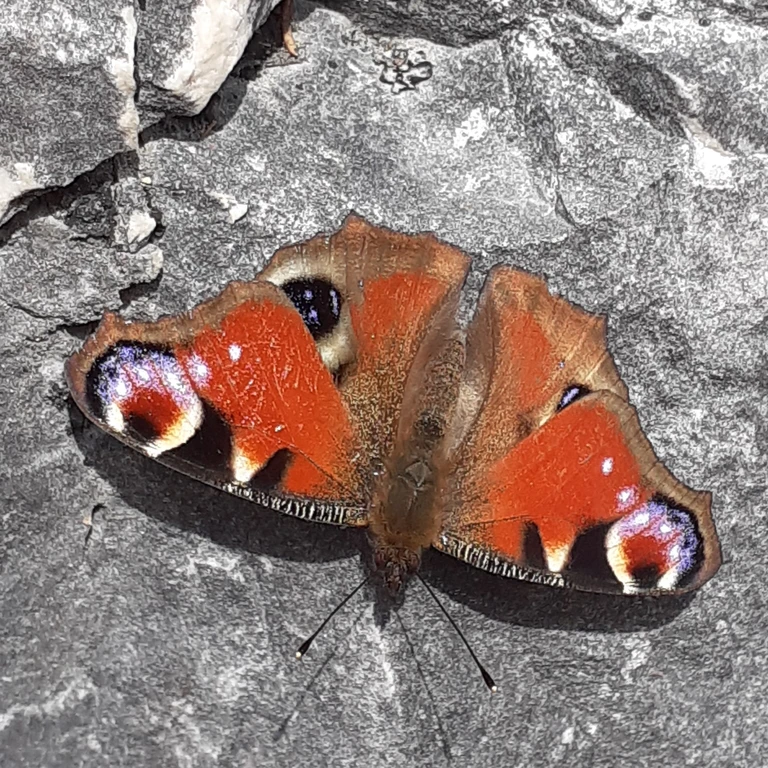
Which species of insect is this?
Aglais io
